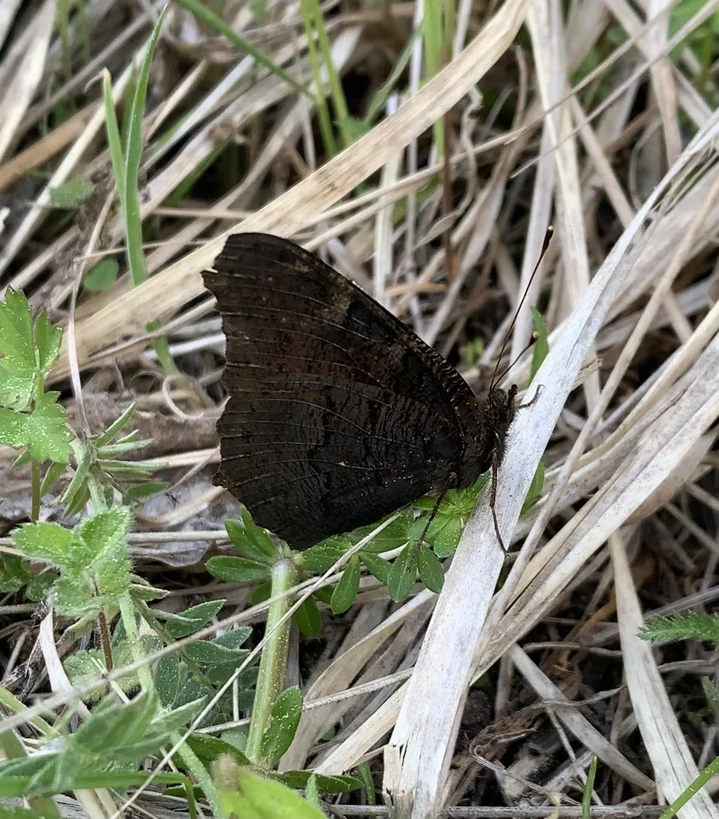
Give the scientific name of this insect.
Aglais io
